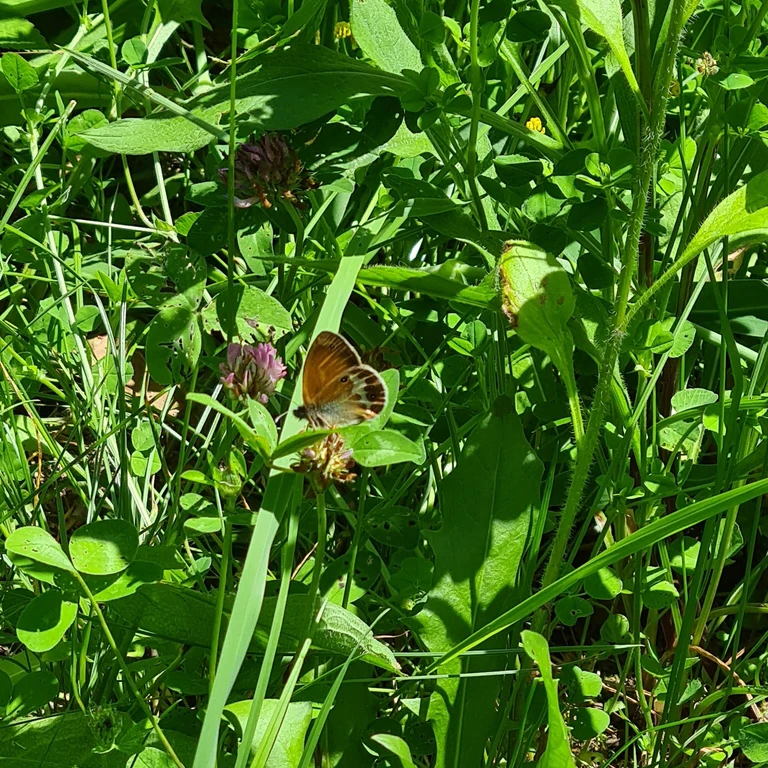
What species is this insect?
Coenonympha arcania
